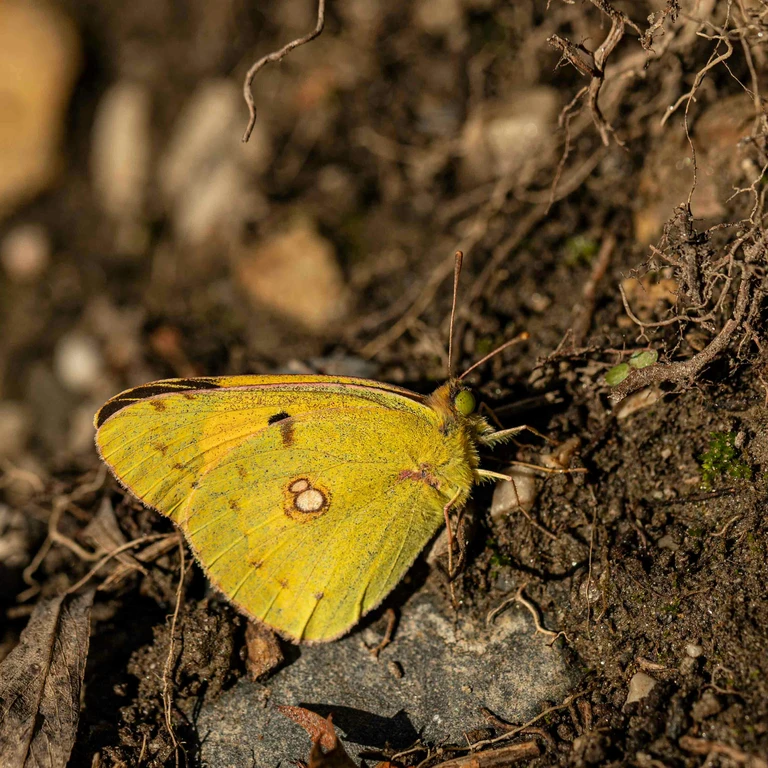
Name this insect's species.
Colias croceus
